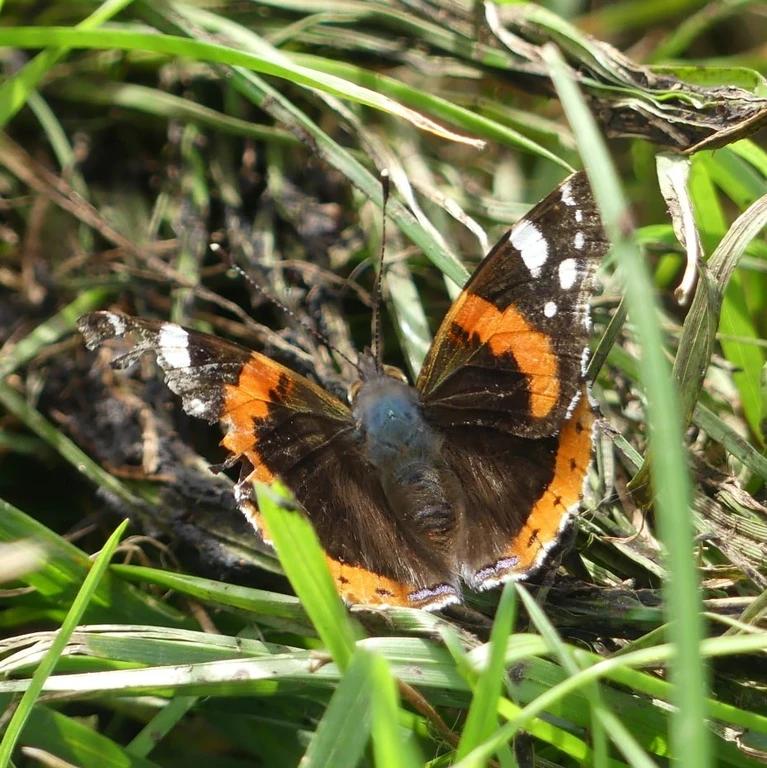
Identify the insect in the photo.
Vanessa atalanta
